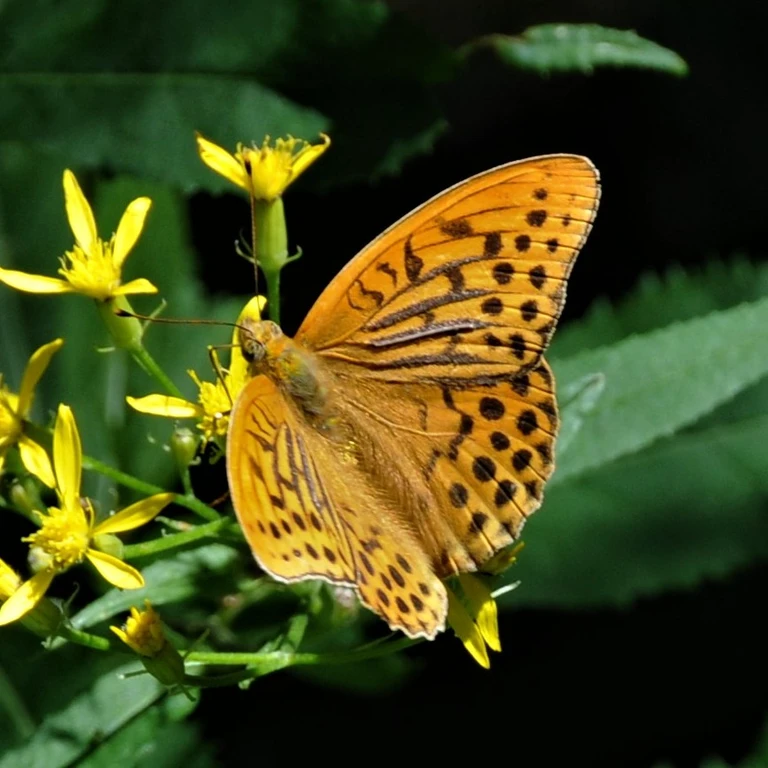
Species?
Argynnis paphia
